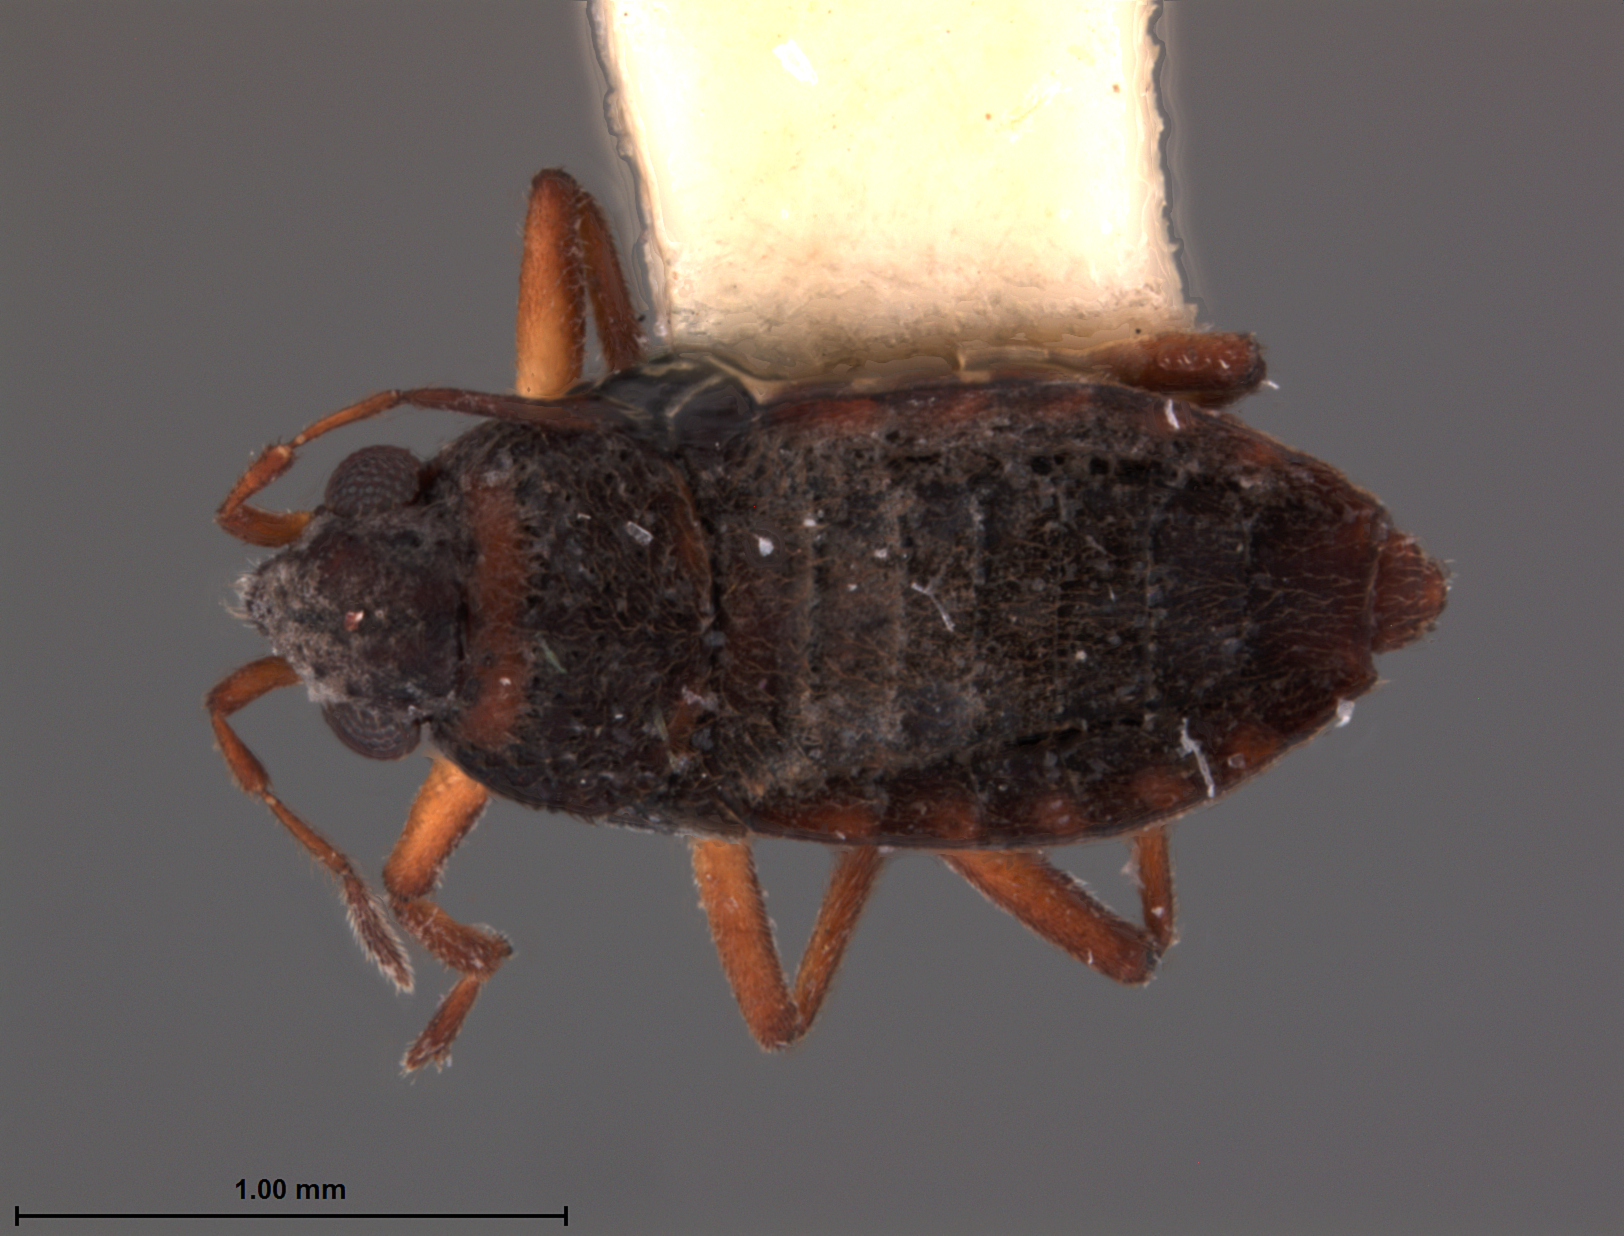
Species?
Microvelia pueblana
